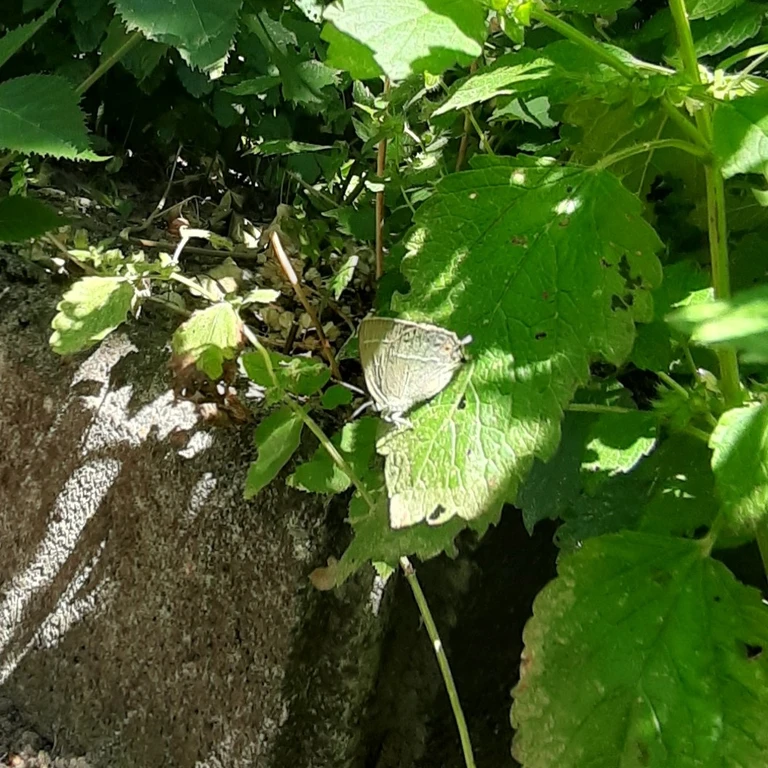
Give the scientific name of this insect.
Favonius quercus (also Quercusia quercus)
